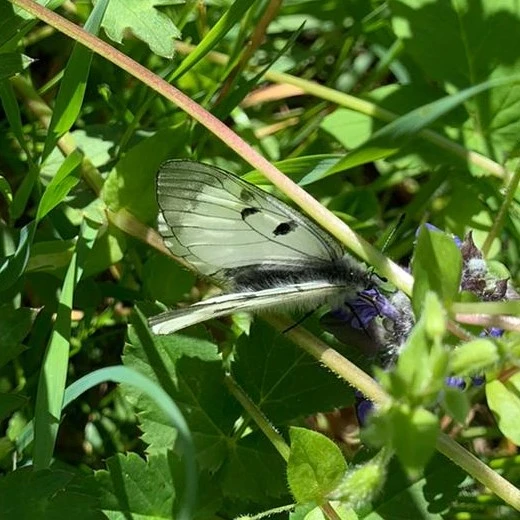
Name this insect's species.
Parnassius mnemosyne
